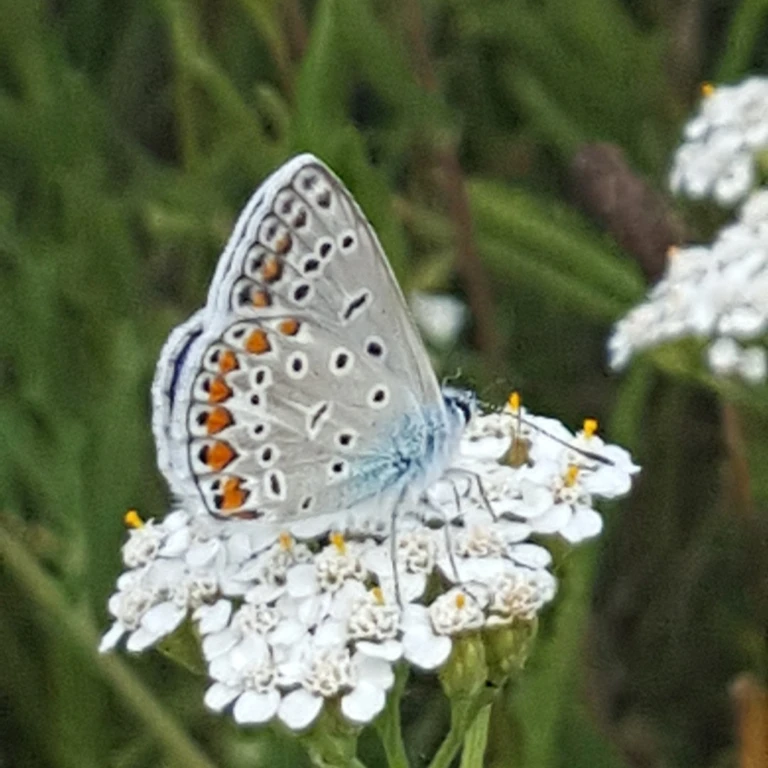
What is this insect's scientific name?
Polyommatus icarus
